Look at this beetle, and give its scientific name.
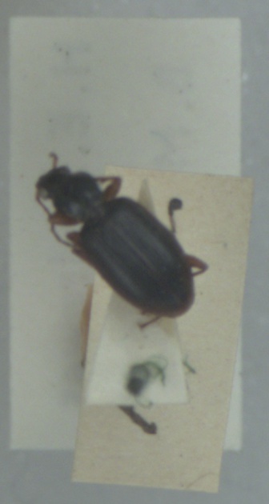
Paranchus albipes
